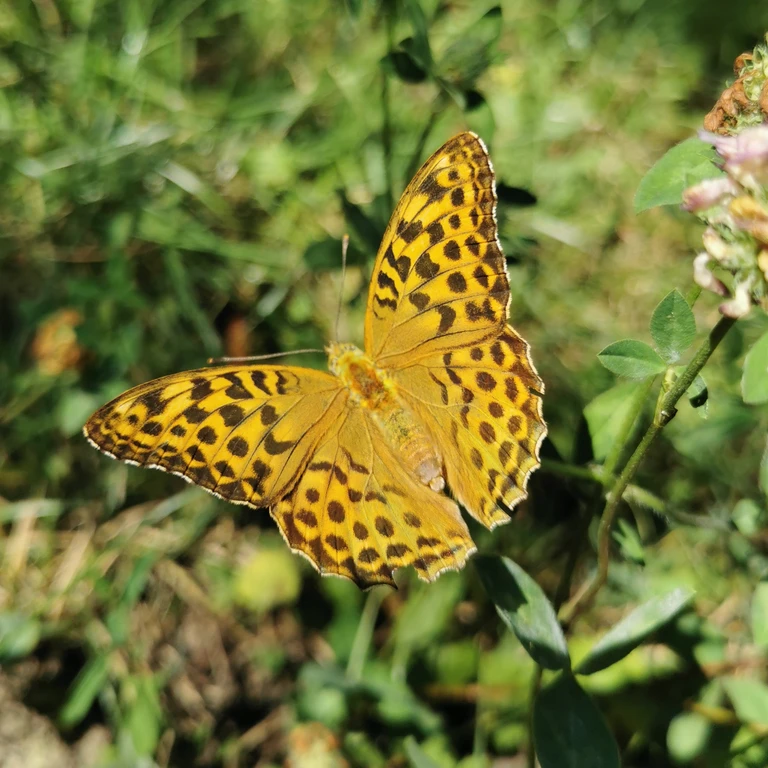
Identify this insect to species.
Argynnis paphia
